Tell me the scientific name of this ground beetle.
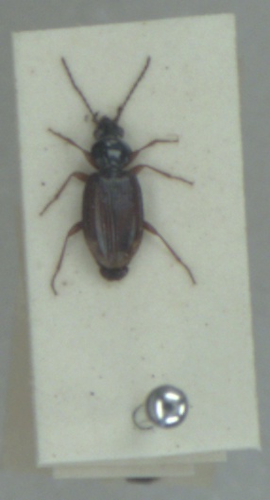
Bembidion iricolor
